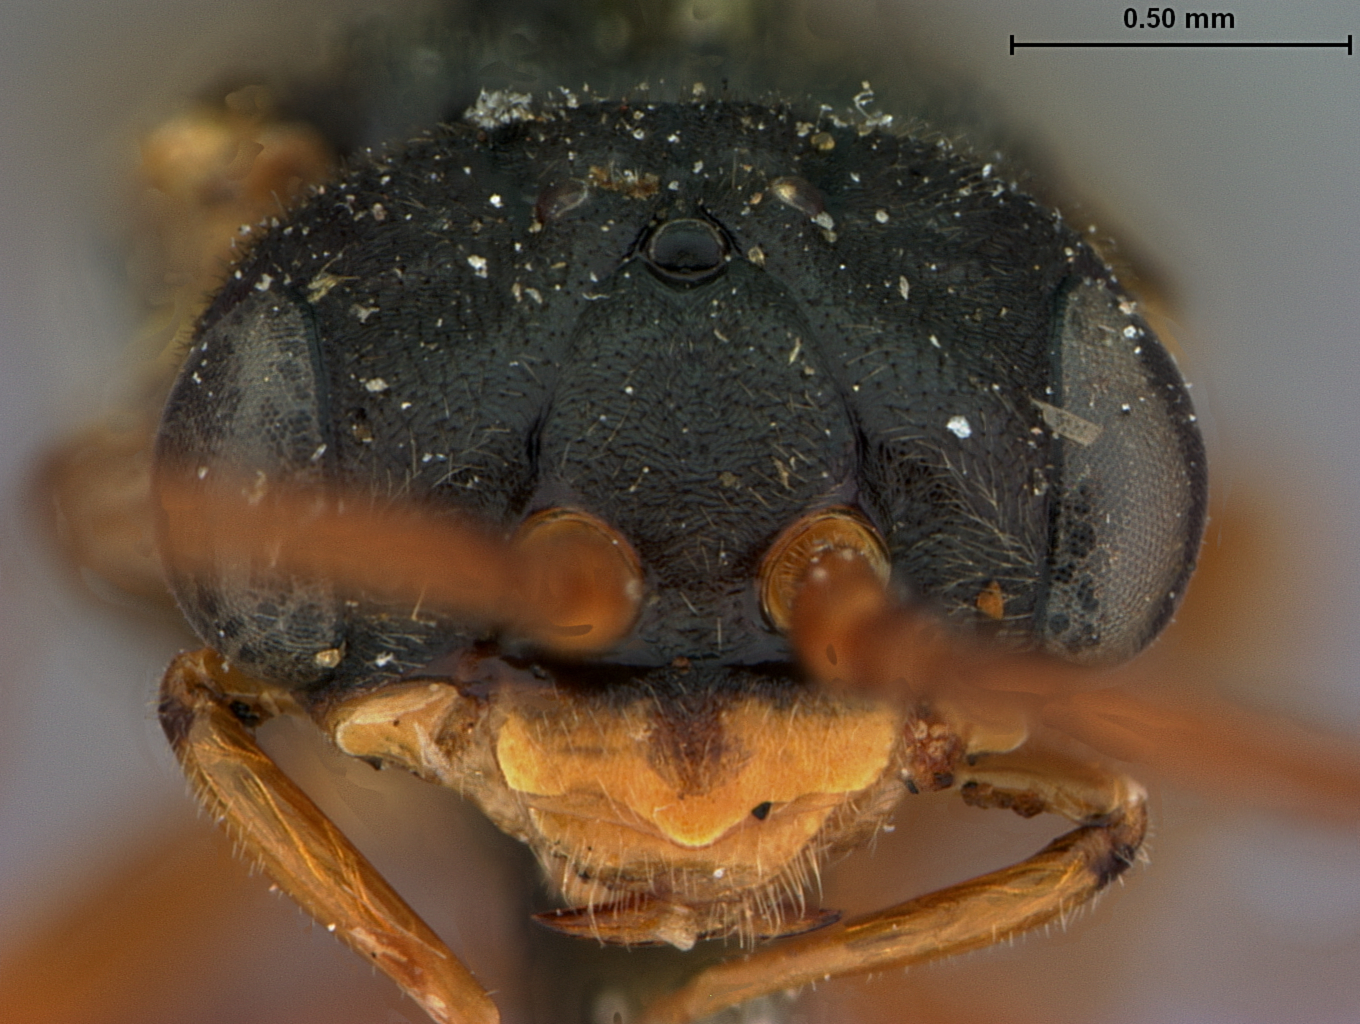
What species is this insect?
Pleroneura fulvicornis
